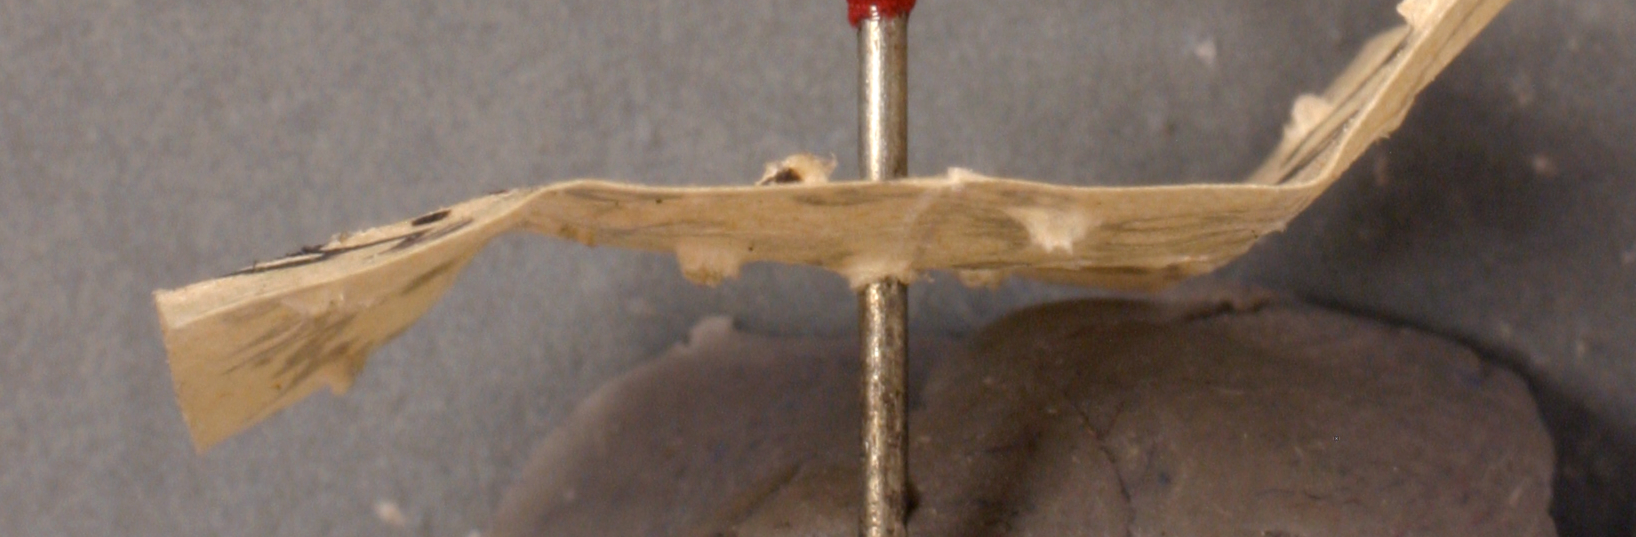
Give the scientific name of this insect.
Crematogaster limata
